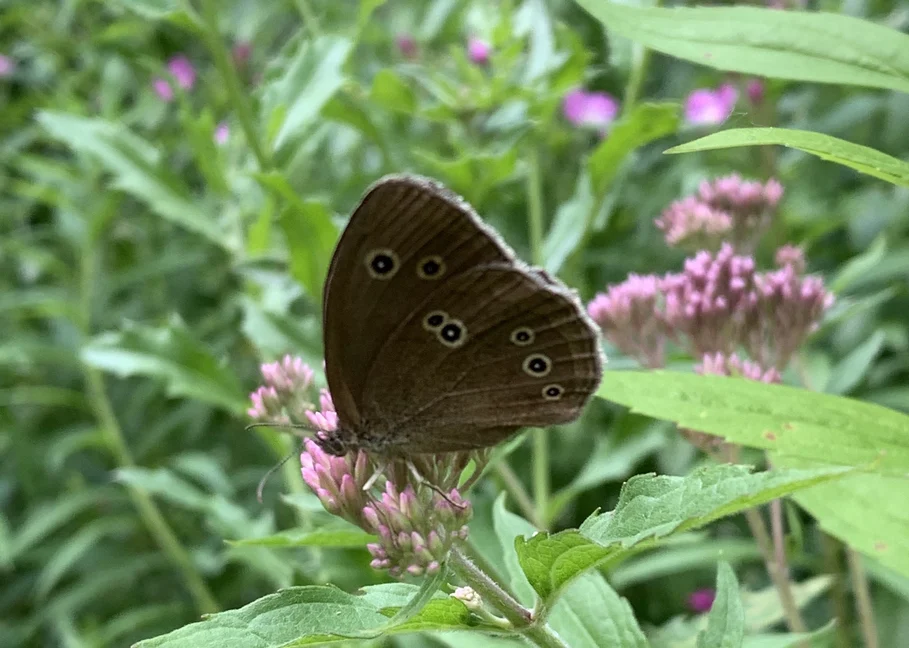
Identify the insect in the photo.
Aphantopus hyperantus
